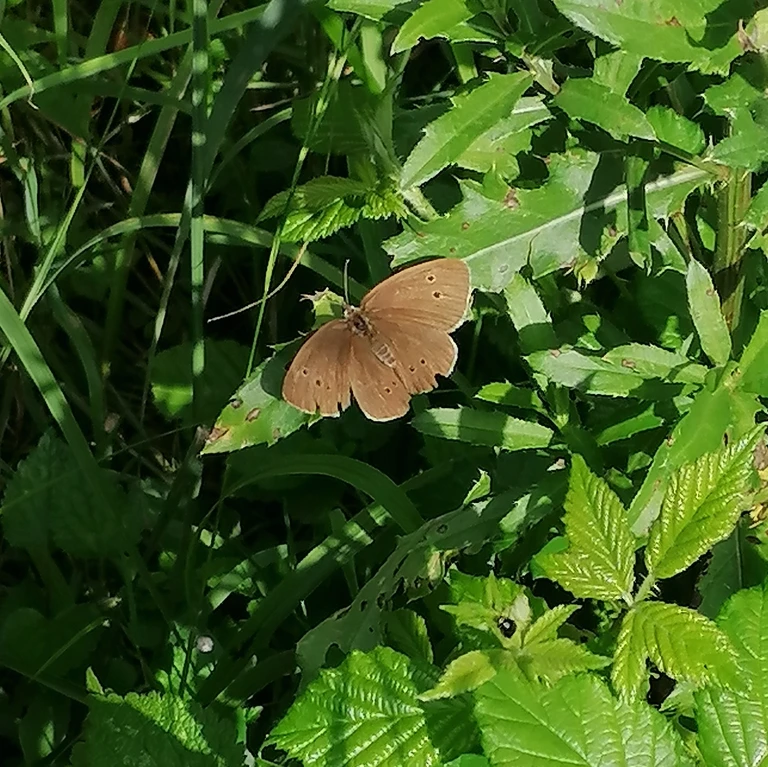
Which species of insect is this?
Aphantopus hyperantus
